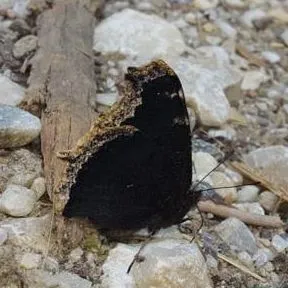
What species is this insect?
Nymphalis antiopa
